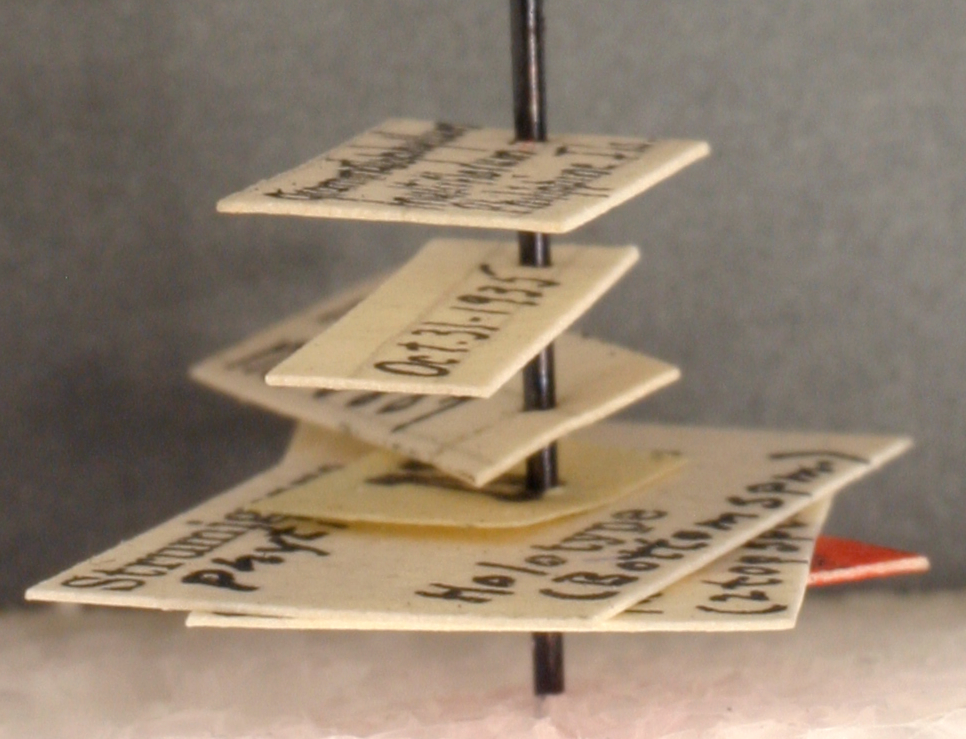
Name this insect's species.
Strumigenys phytibia
